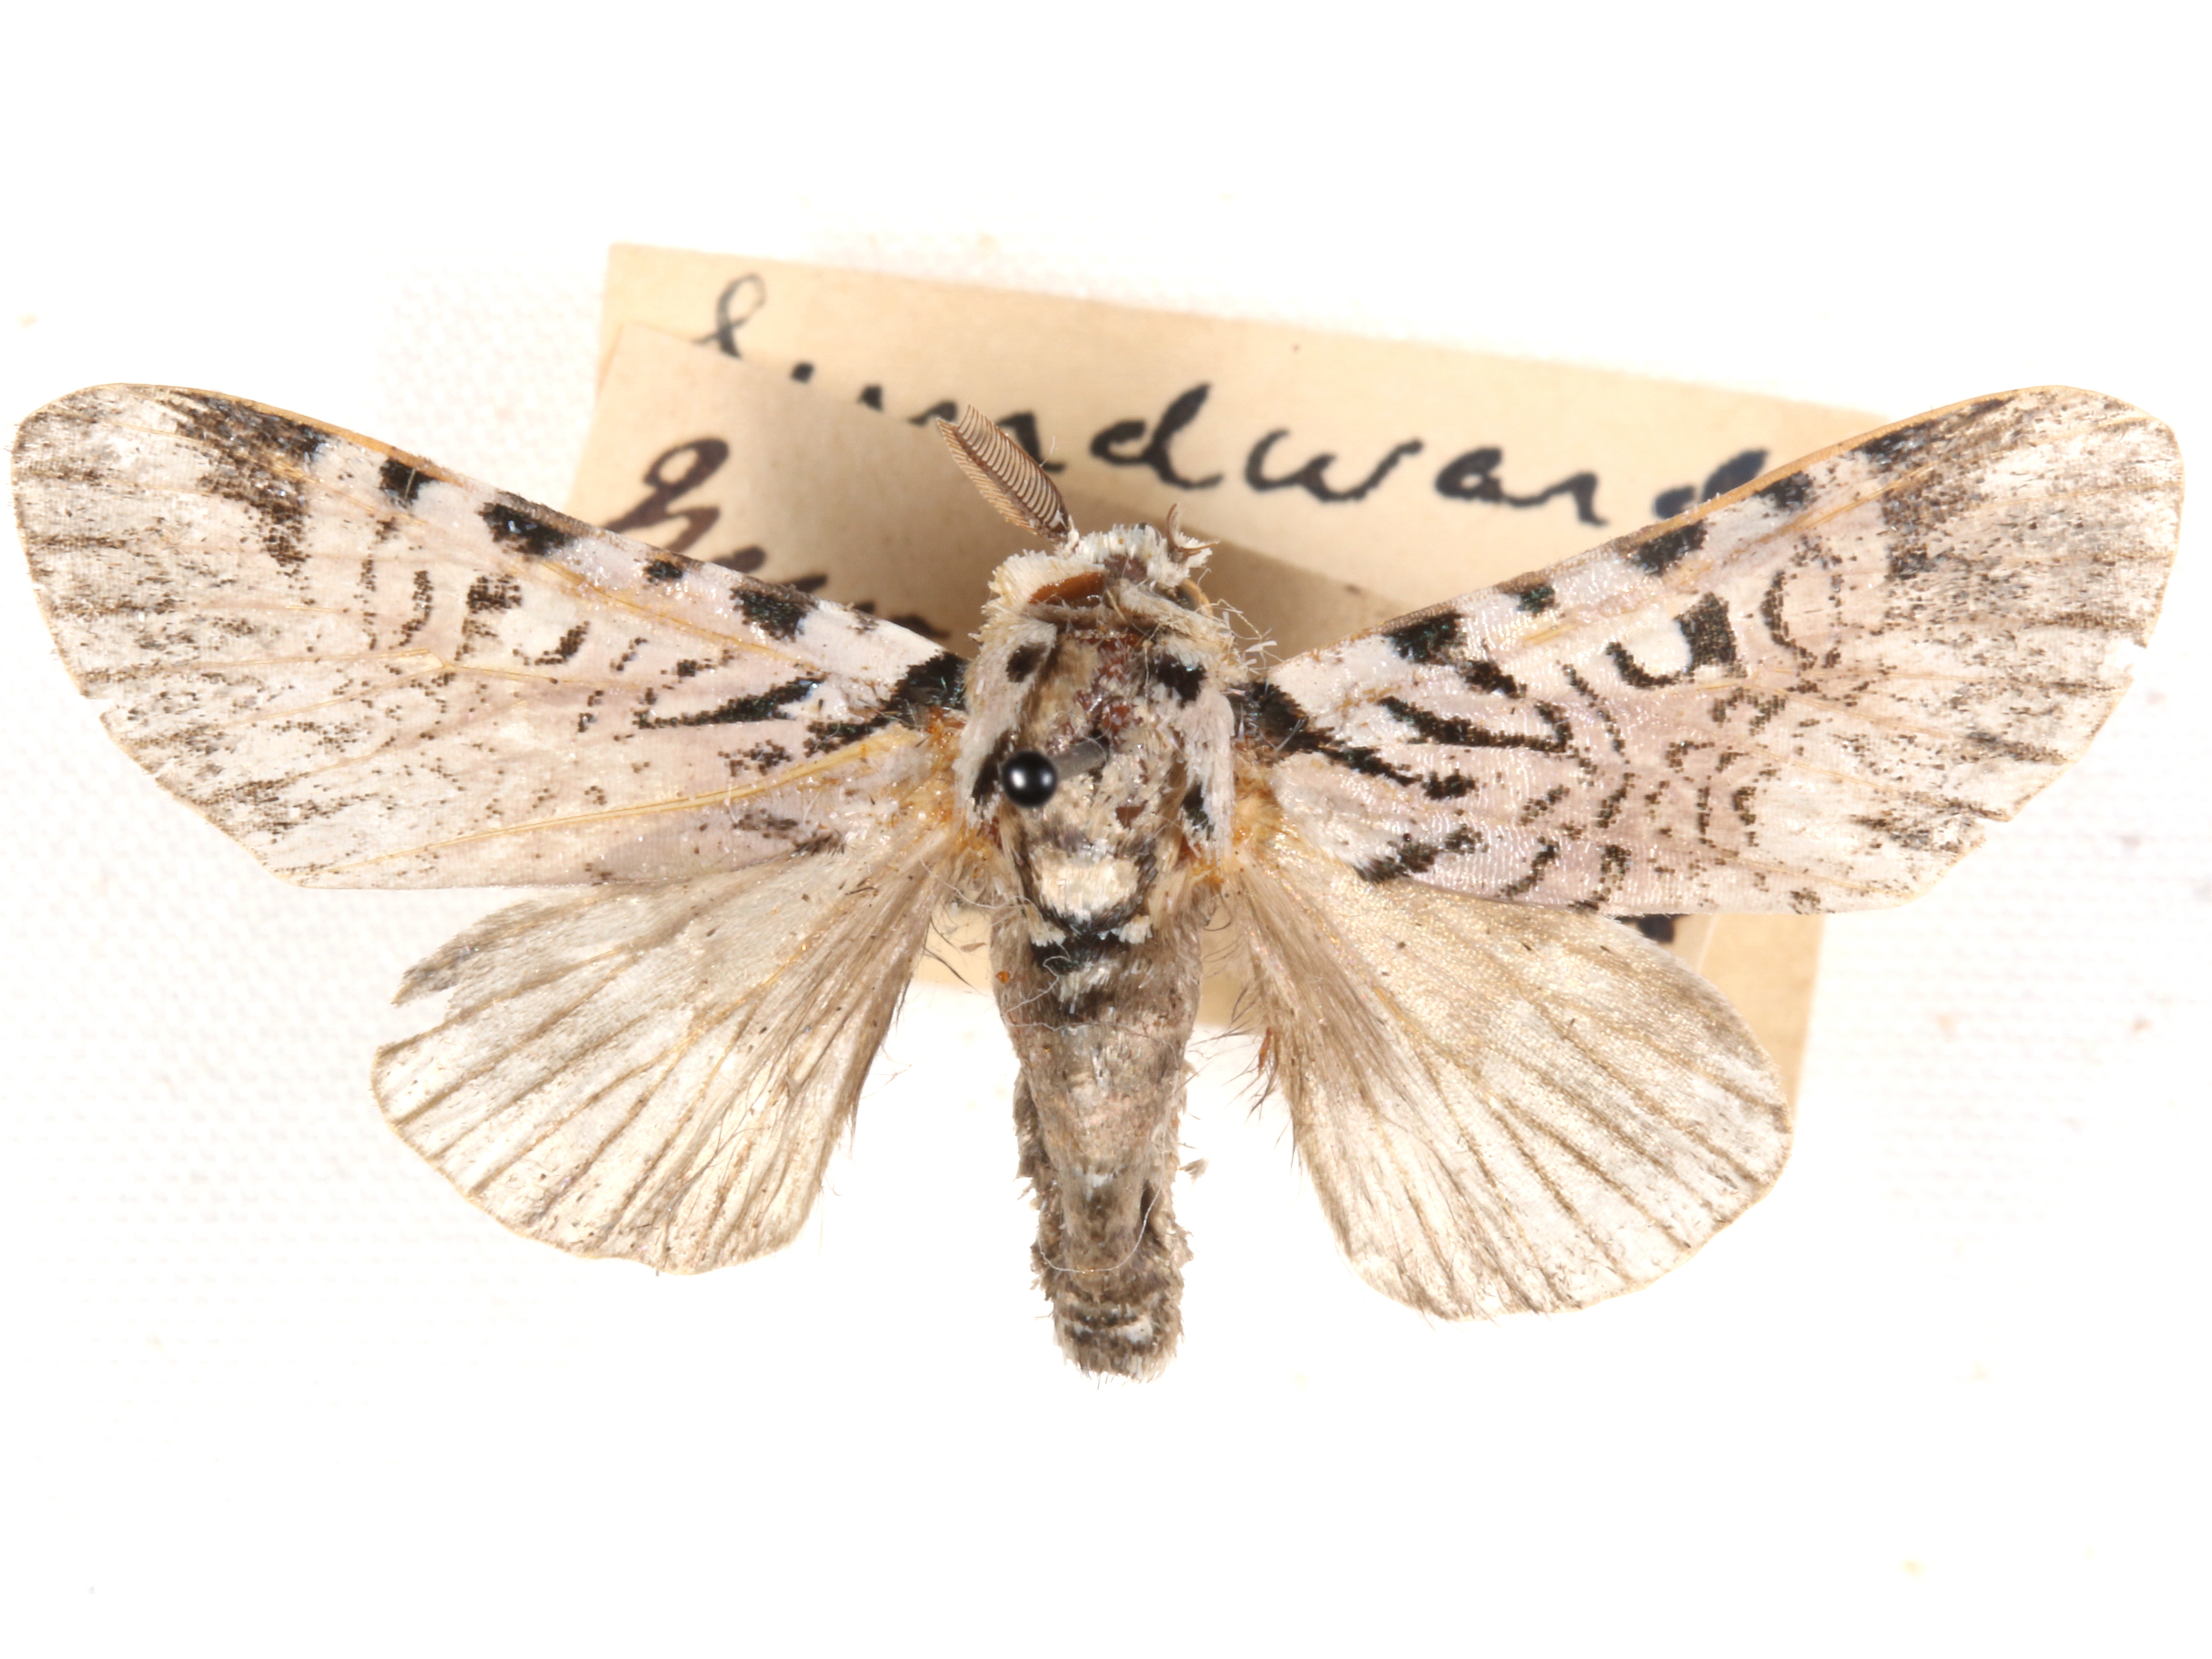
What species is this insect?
Sundwarda dohertyi
